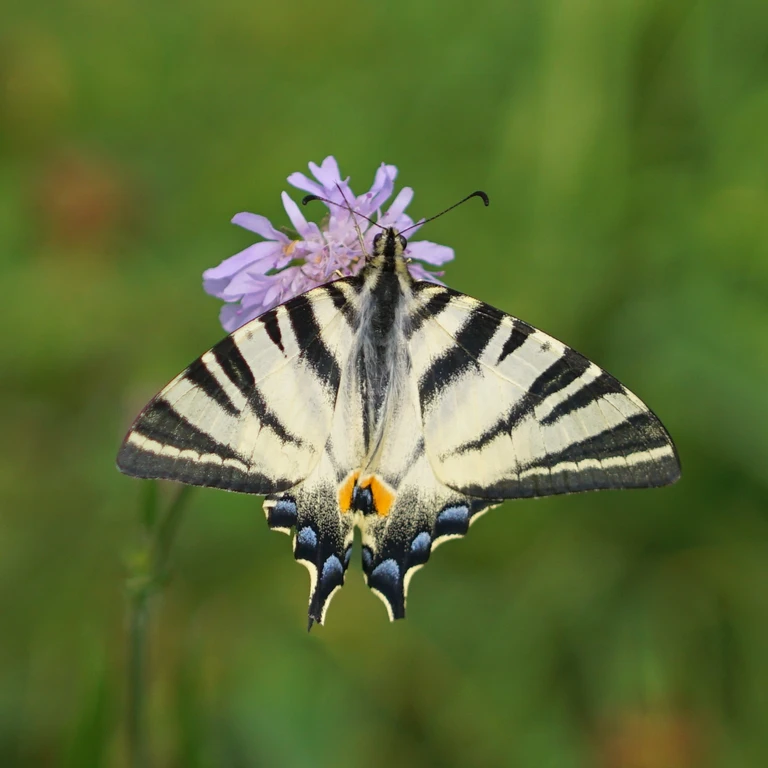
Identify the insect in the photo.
Iphiclides podalirius
